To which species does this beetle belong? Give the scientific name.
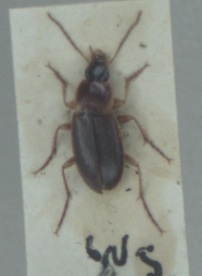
Calathus cinctus
